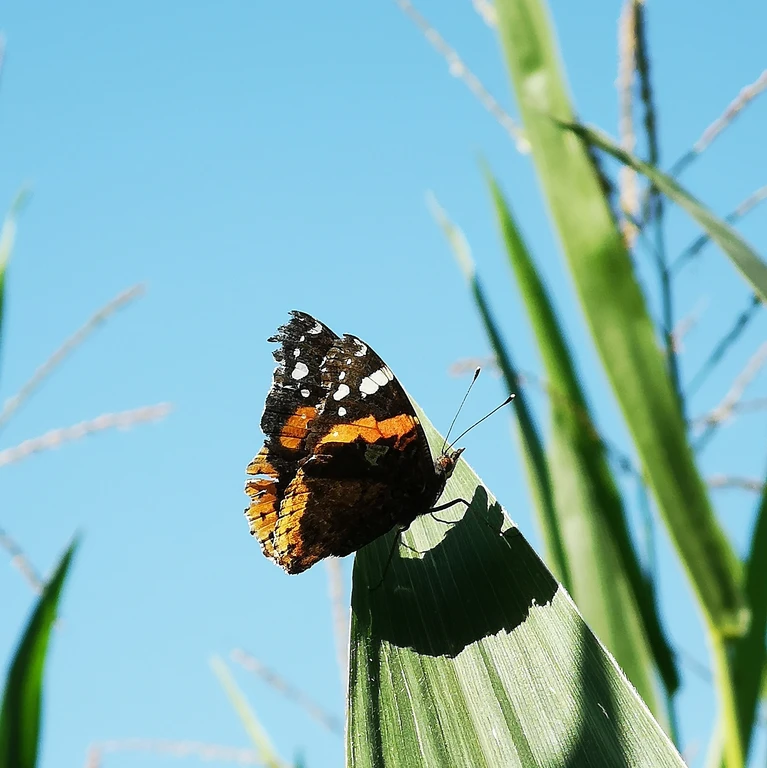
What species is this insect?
Vanessa atalanta
